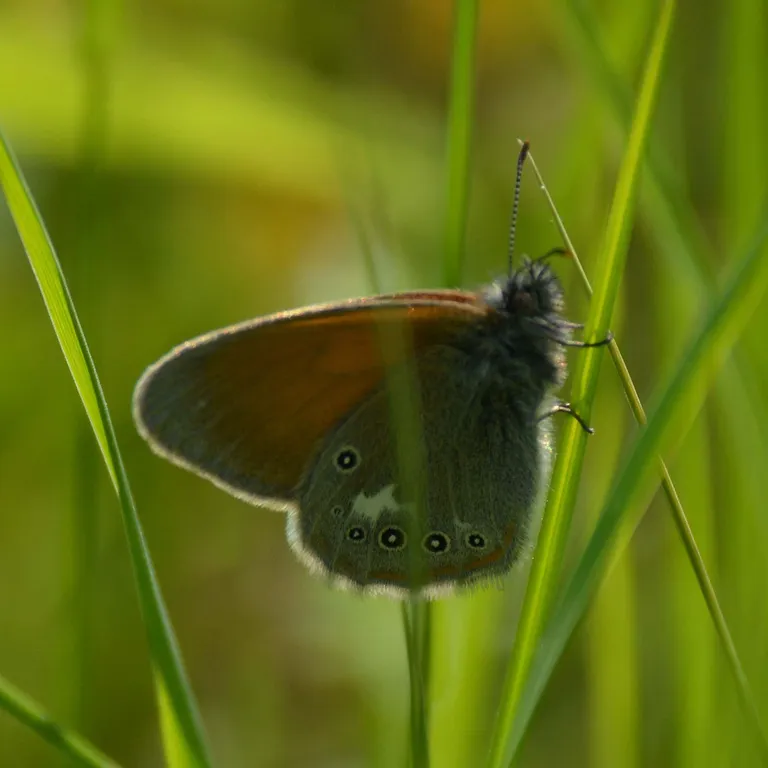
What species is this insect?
Coenonympha glycerion (also Coenonympha iphis)
